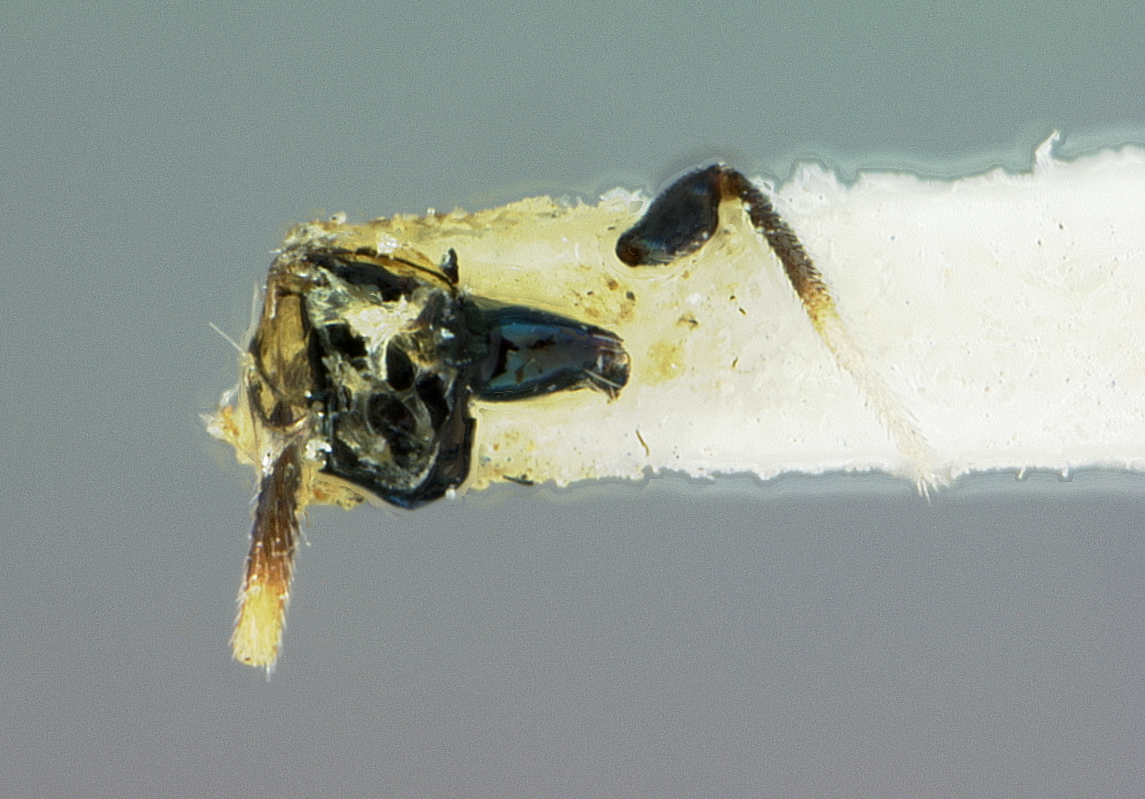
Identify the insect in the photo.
Entedon albitarsis
